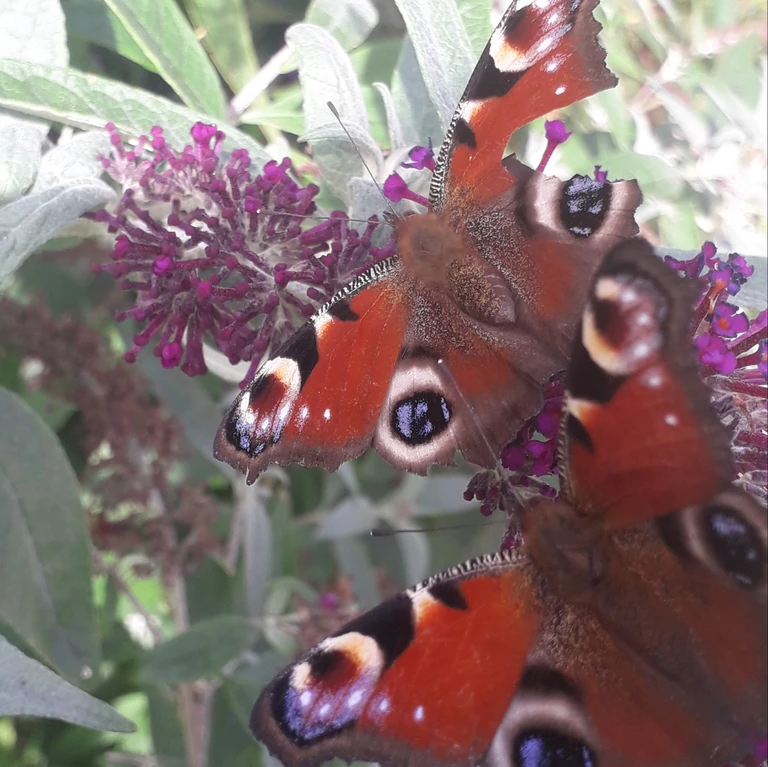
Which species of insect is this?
Aglais io
